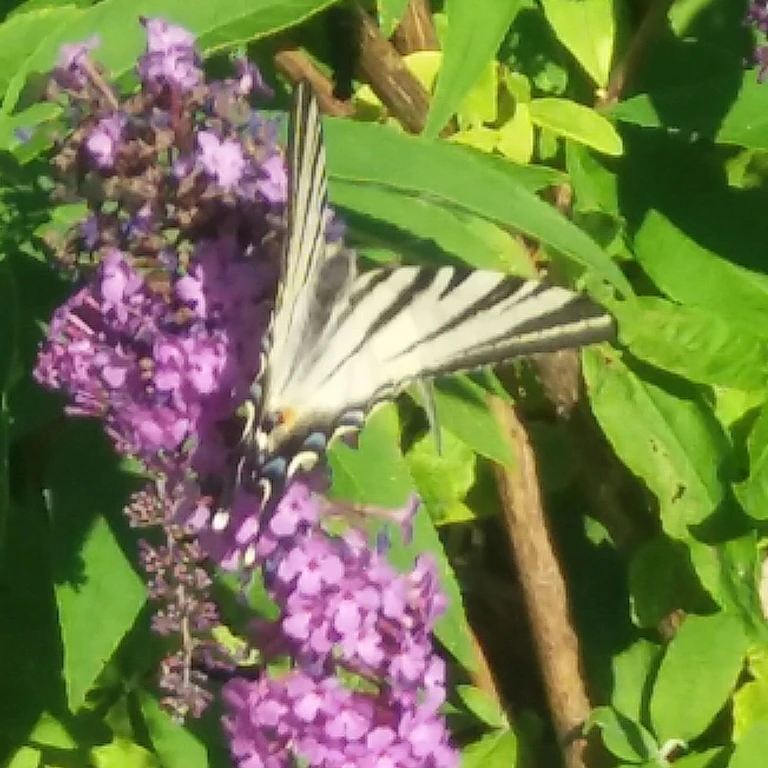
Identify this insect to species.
Iphiclides podalirius
